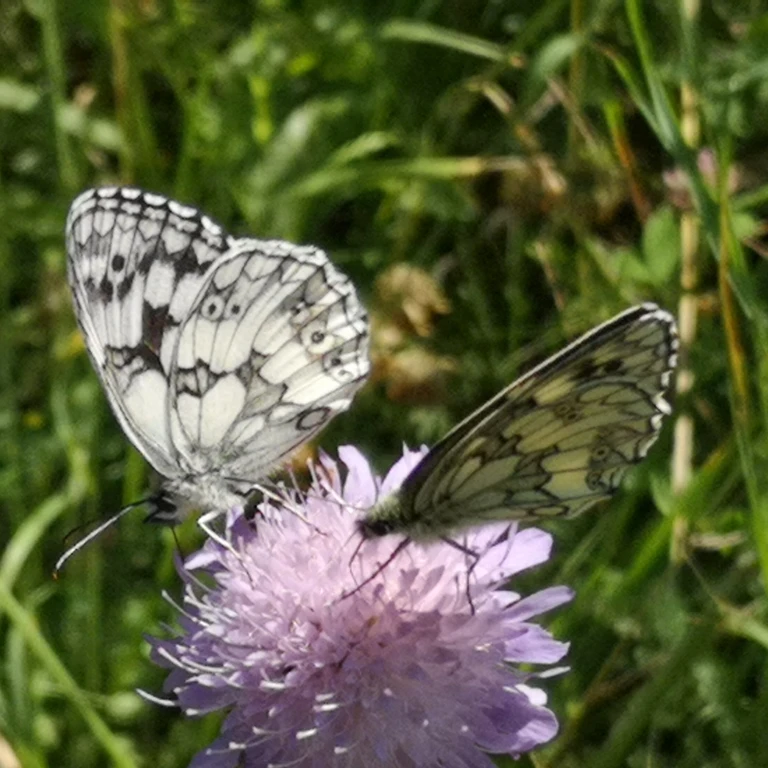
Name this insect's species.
Melanargia galathea
